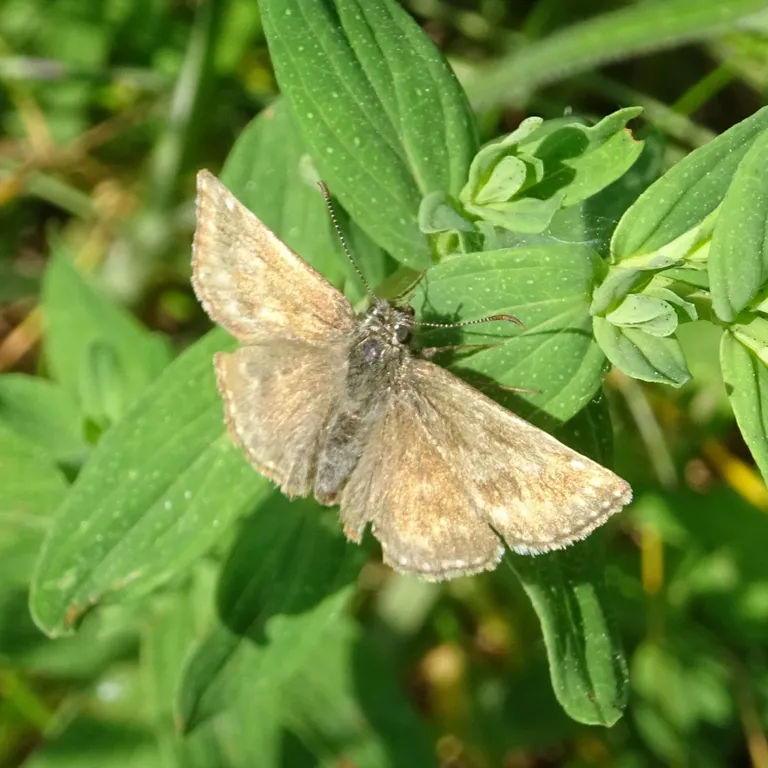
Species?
Erynnis tages
